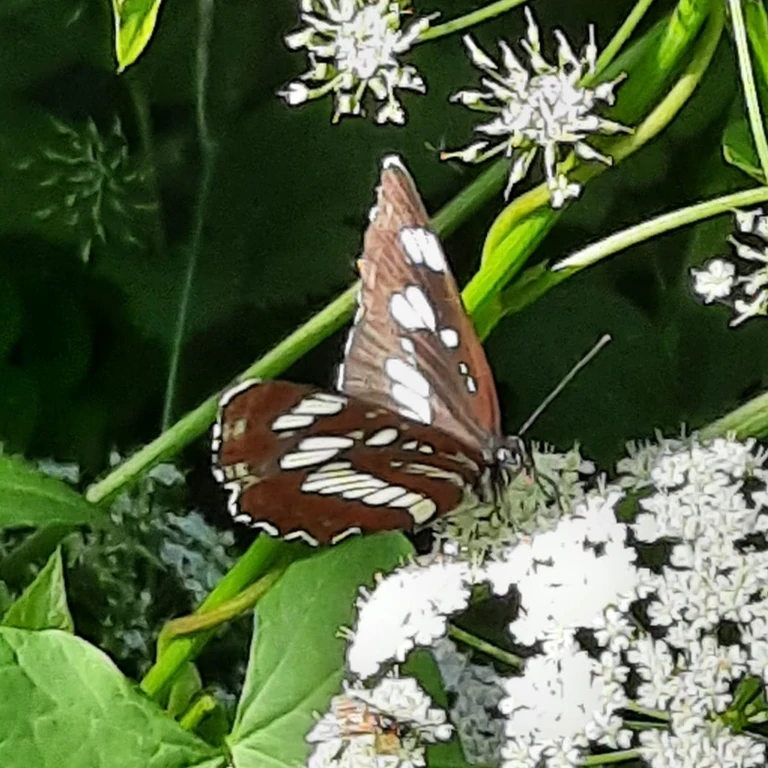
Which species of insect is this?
Neptis rivularis
